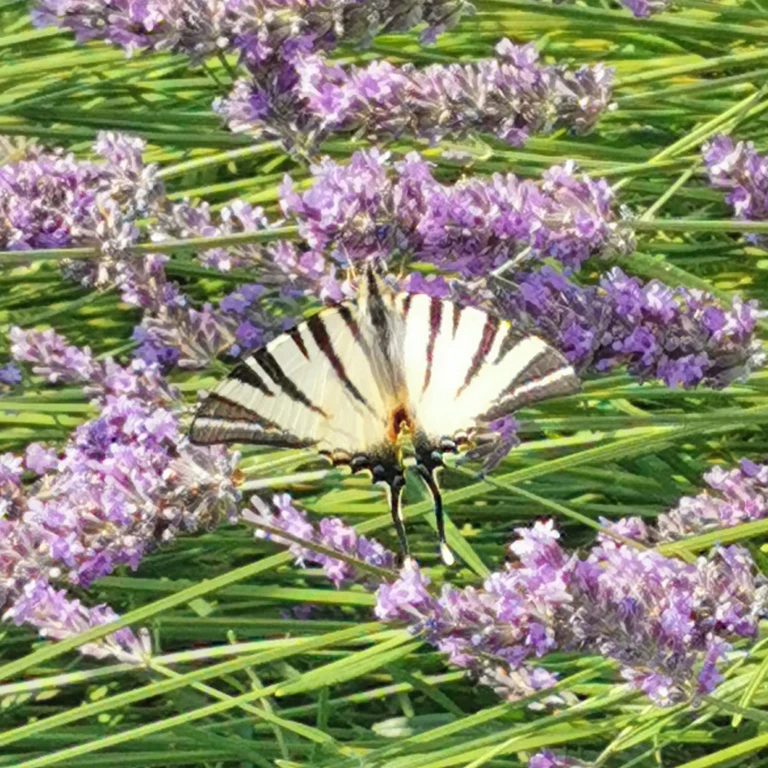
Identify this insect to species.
Iphiclides podalirius
